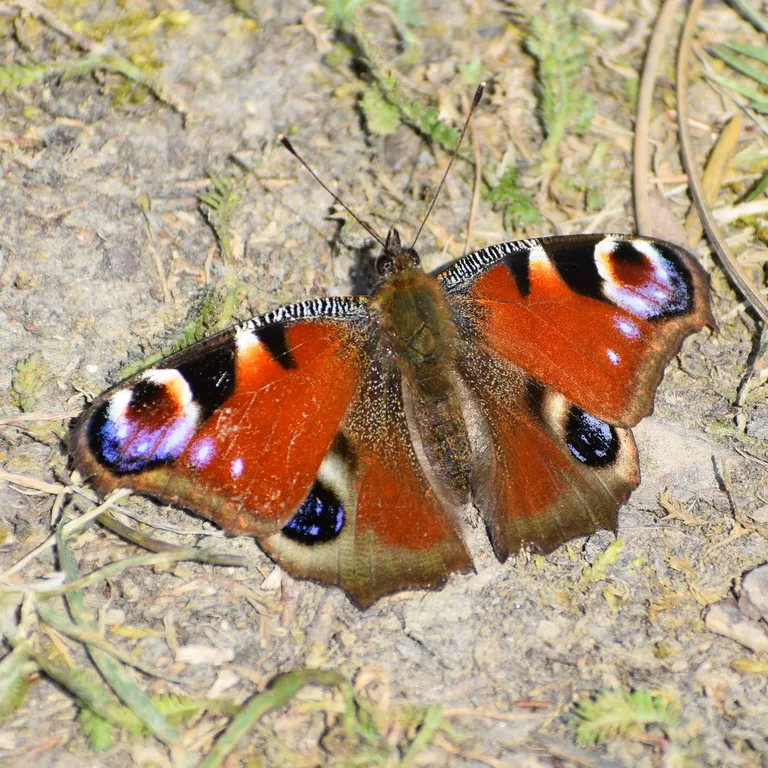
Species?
Aglais io
